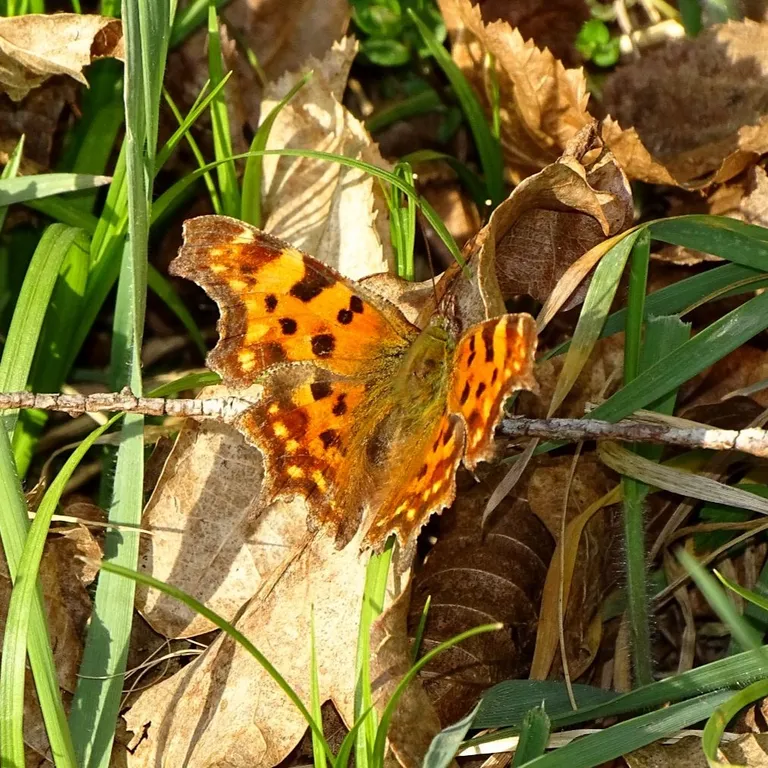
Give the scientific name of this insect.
Polygonia c-album
